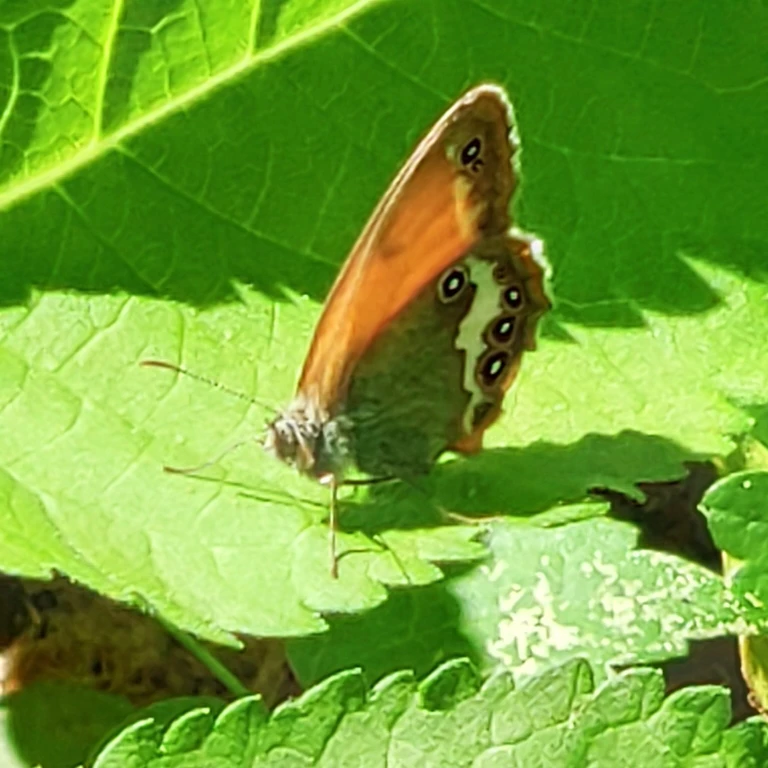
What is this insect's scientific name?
Coenonympha arcania
